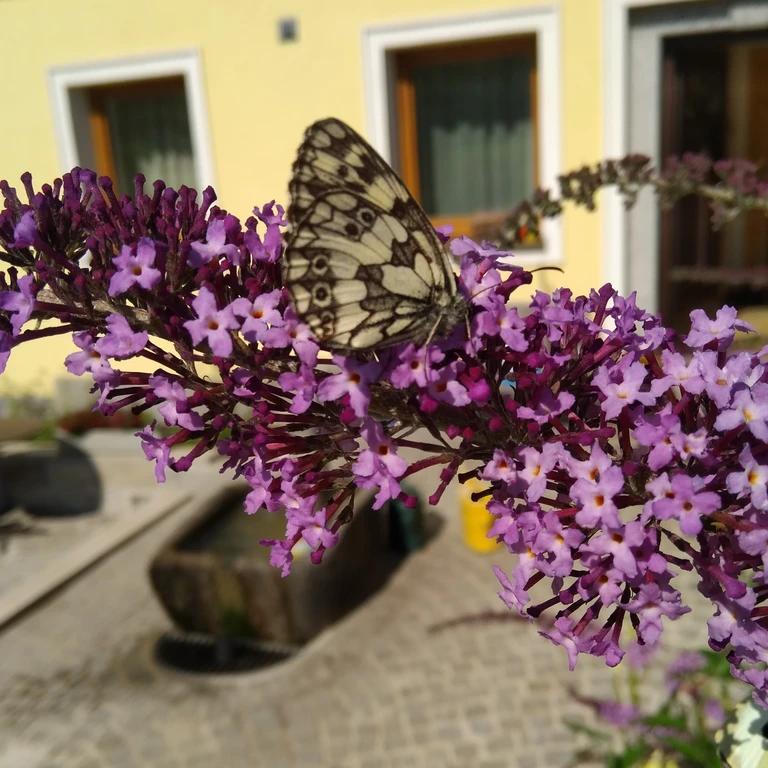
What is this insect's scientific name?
Melanargia galathea
